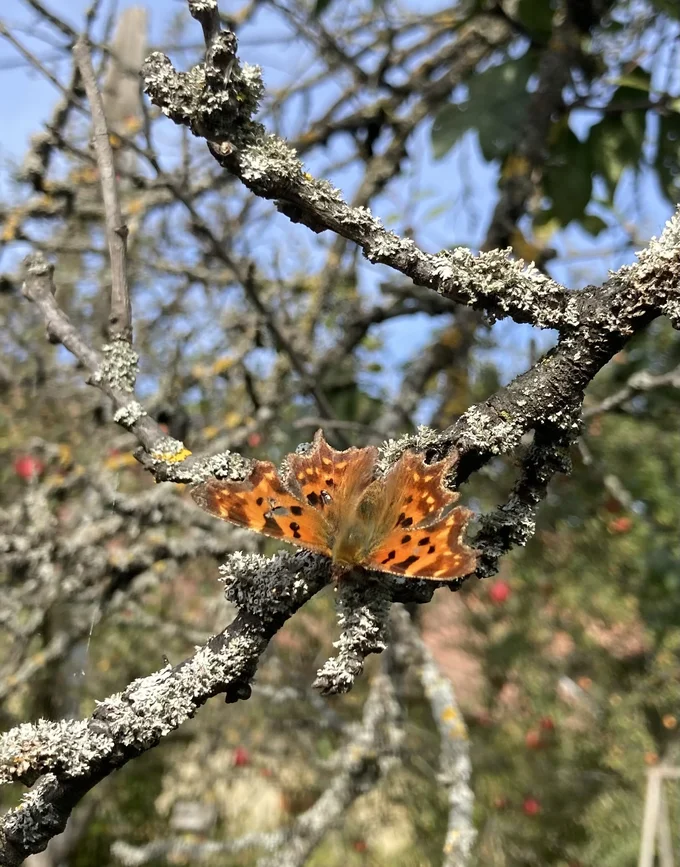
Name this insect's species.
Polygonia c-album
